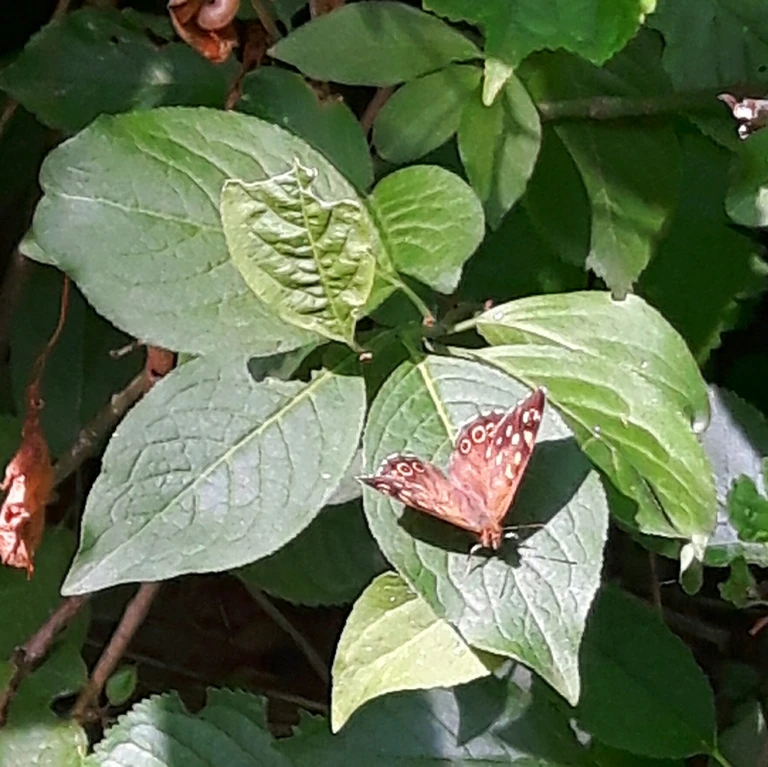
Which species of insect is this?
Pararge aegeria
